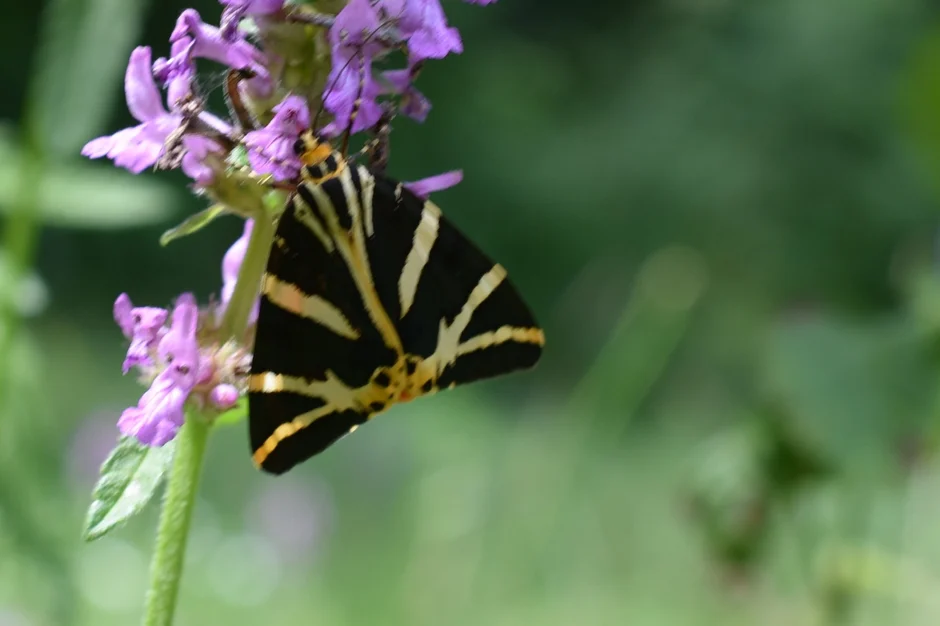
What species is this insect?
Euplagia quadripunctaria
